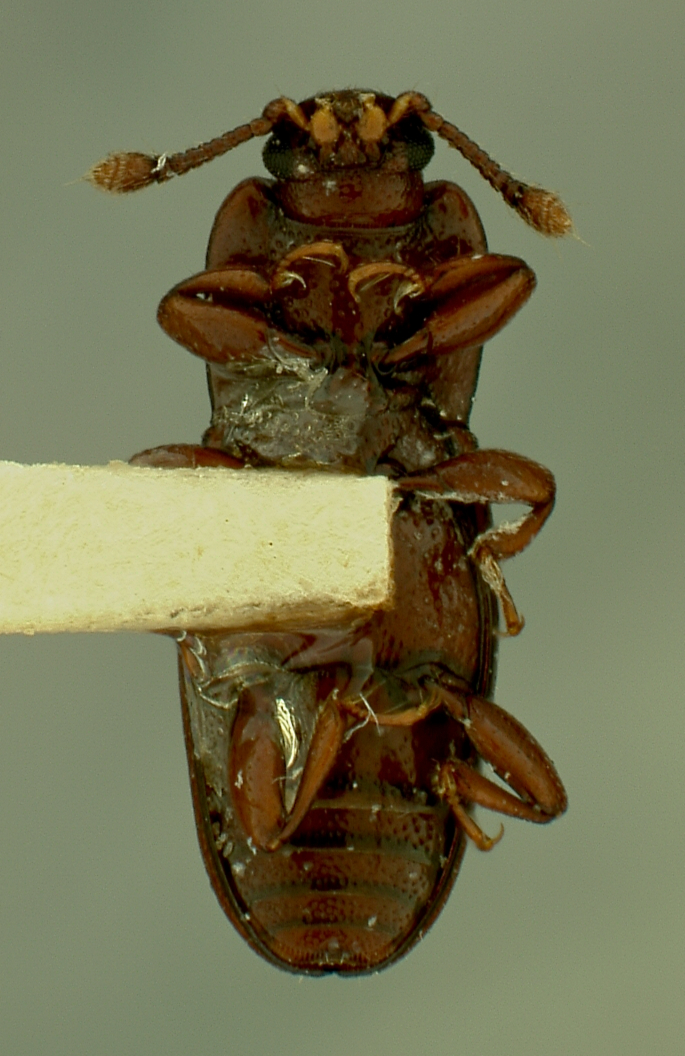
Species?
Cerylon clypeale
